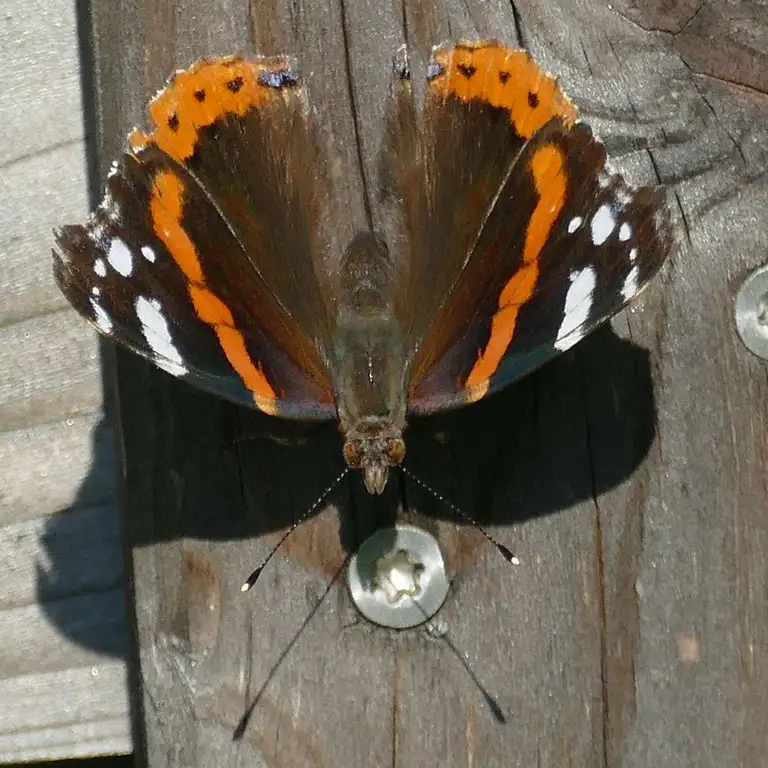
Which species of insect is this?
Vanessa atalanta
